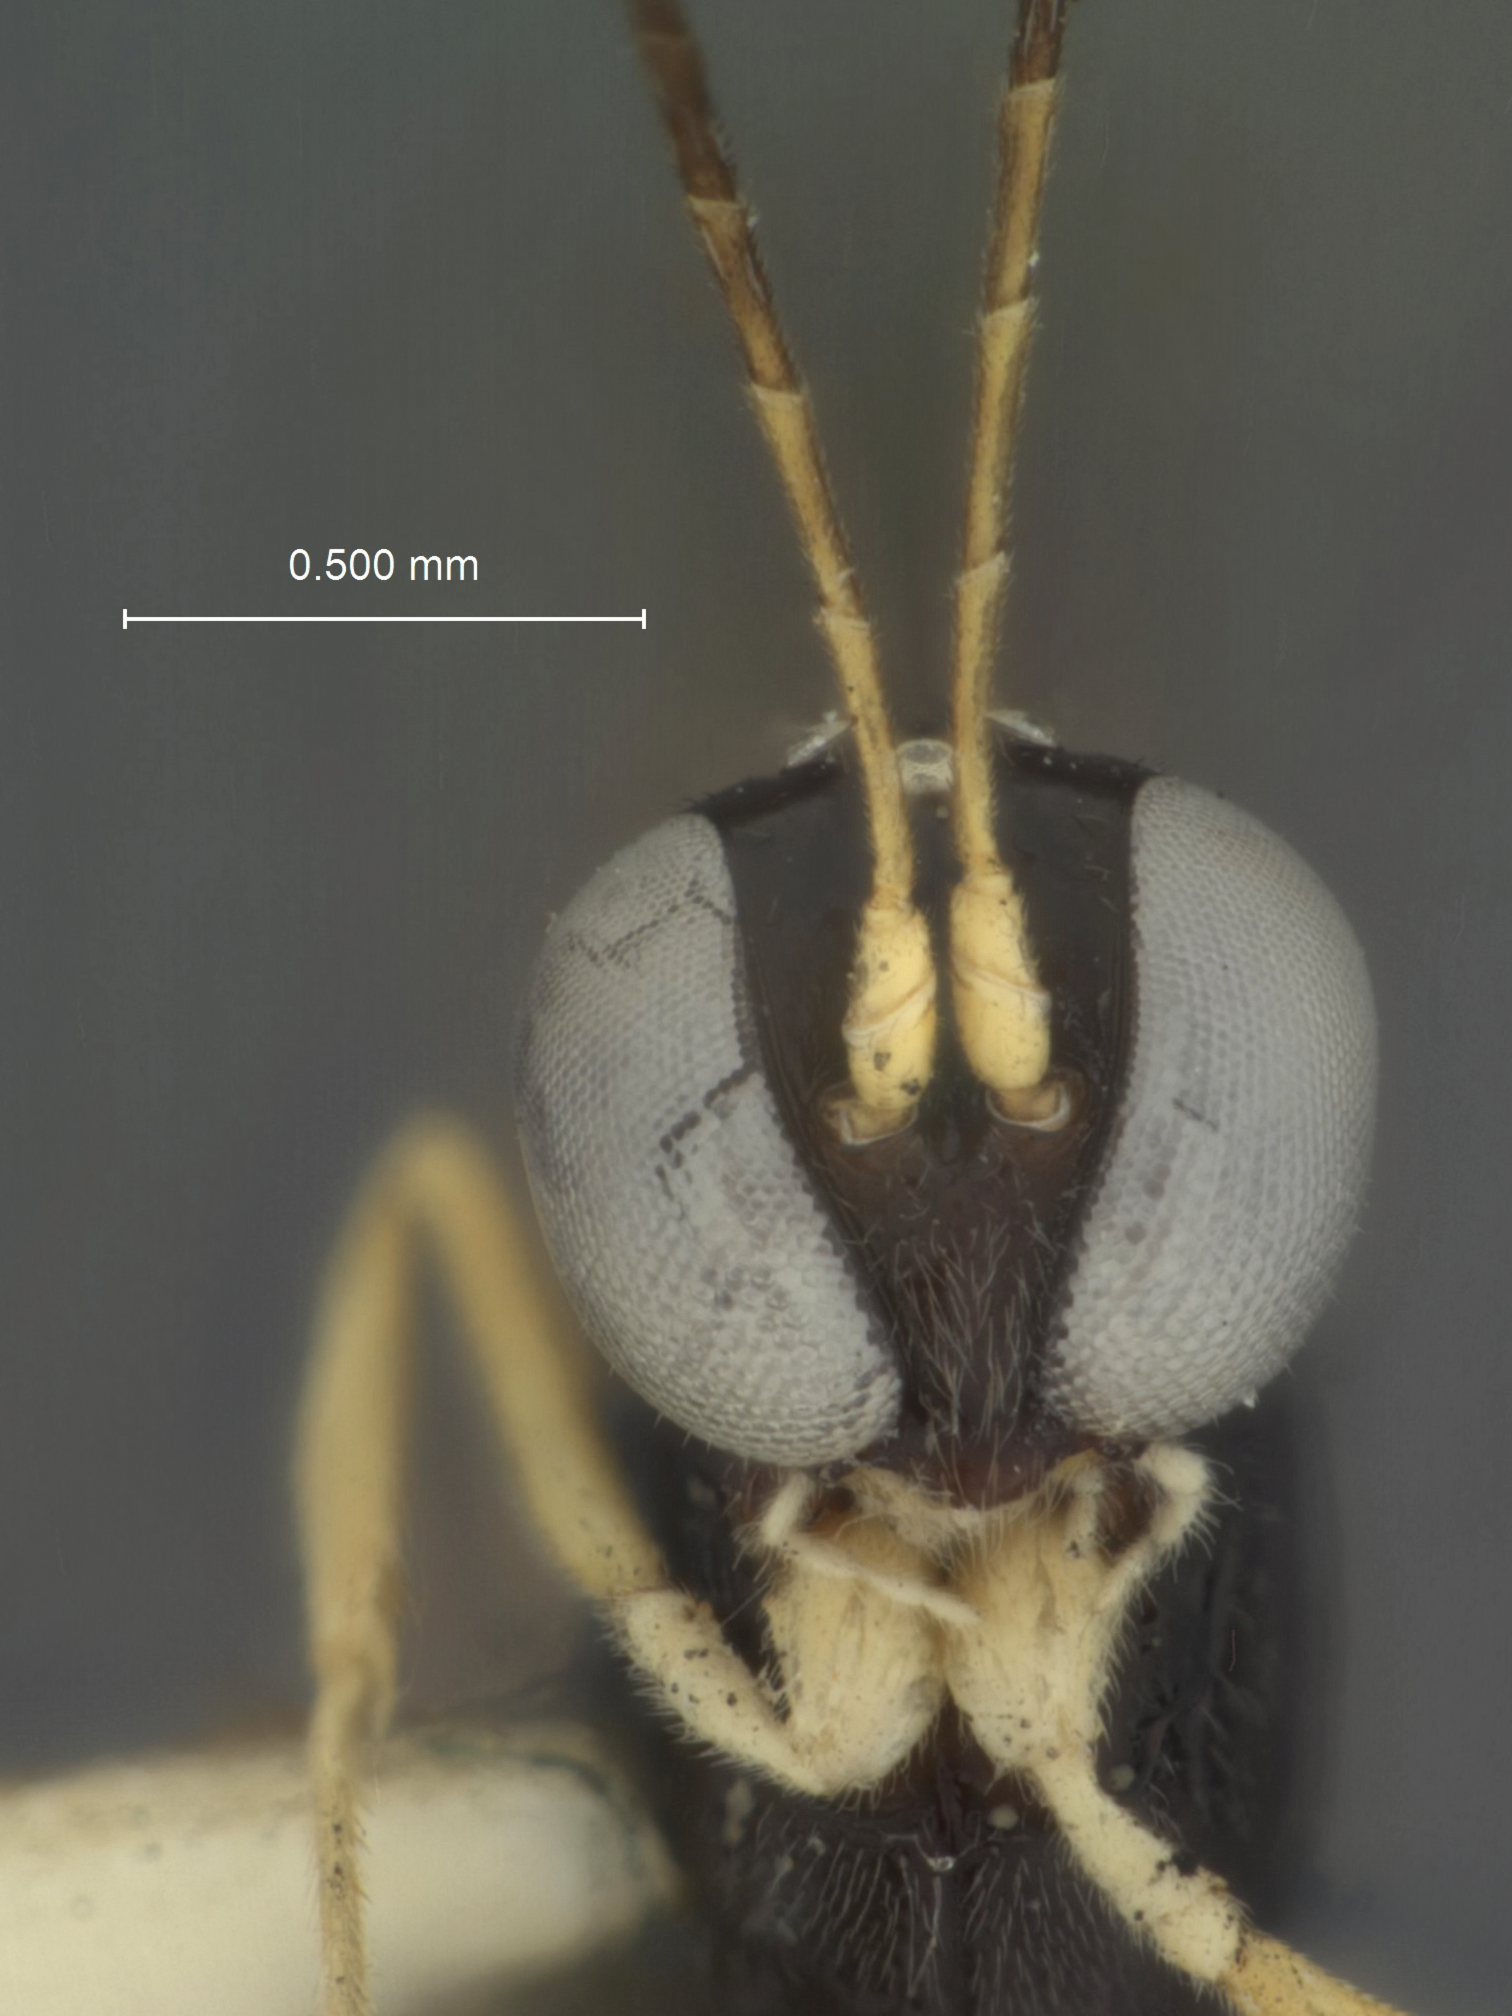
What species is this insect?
Chriodes oculatus
